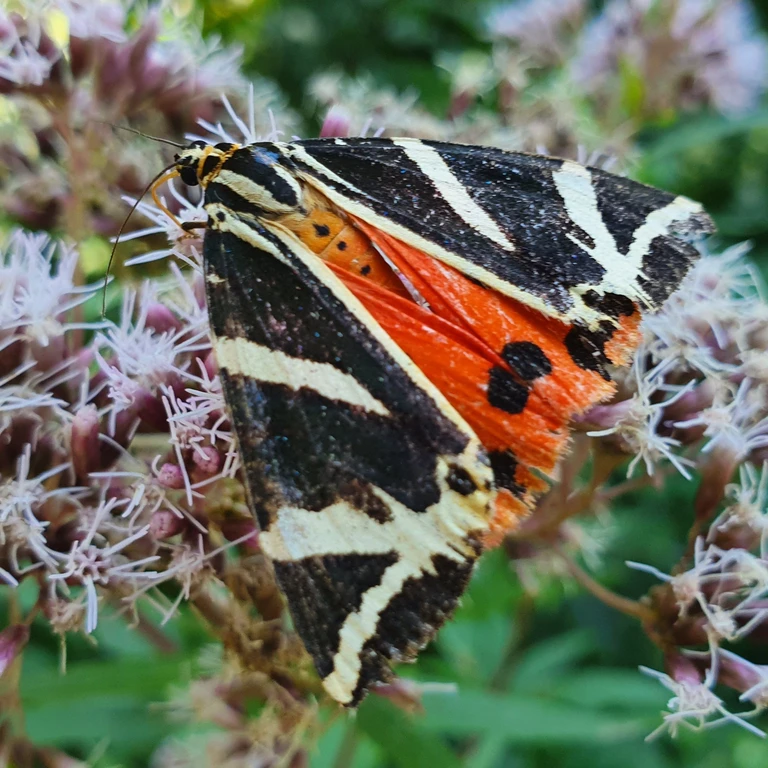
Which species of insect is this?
Euplagia quadripunctaria
